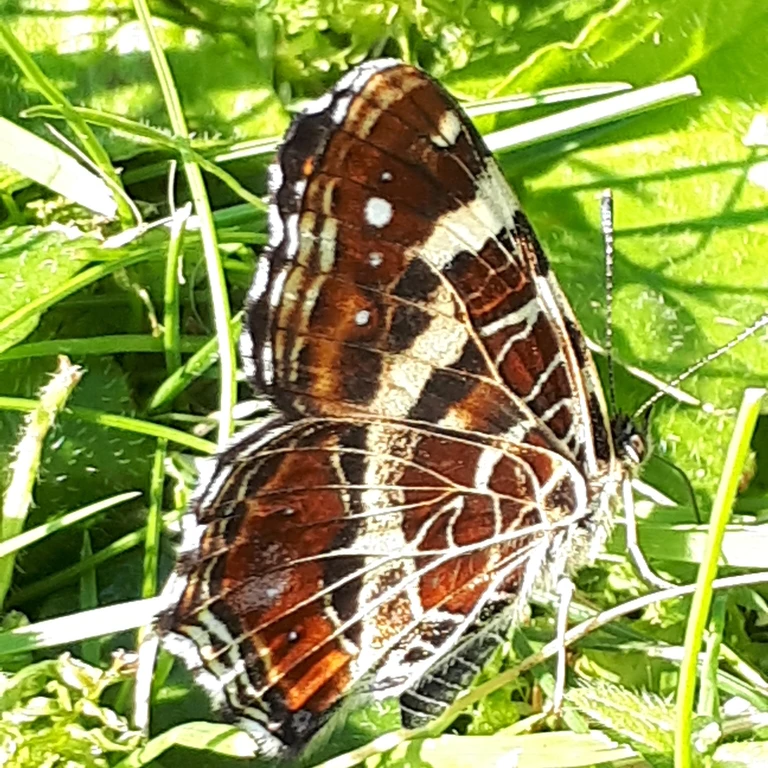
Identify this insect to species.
Araschnia levana
